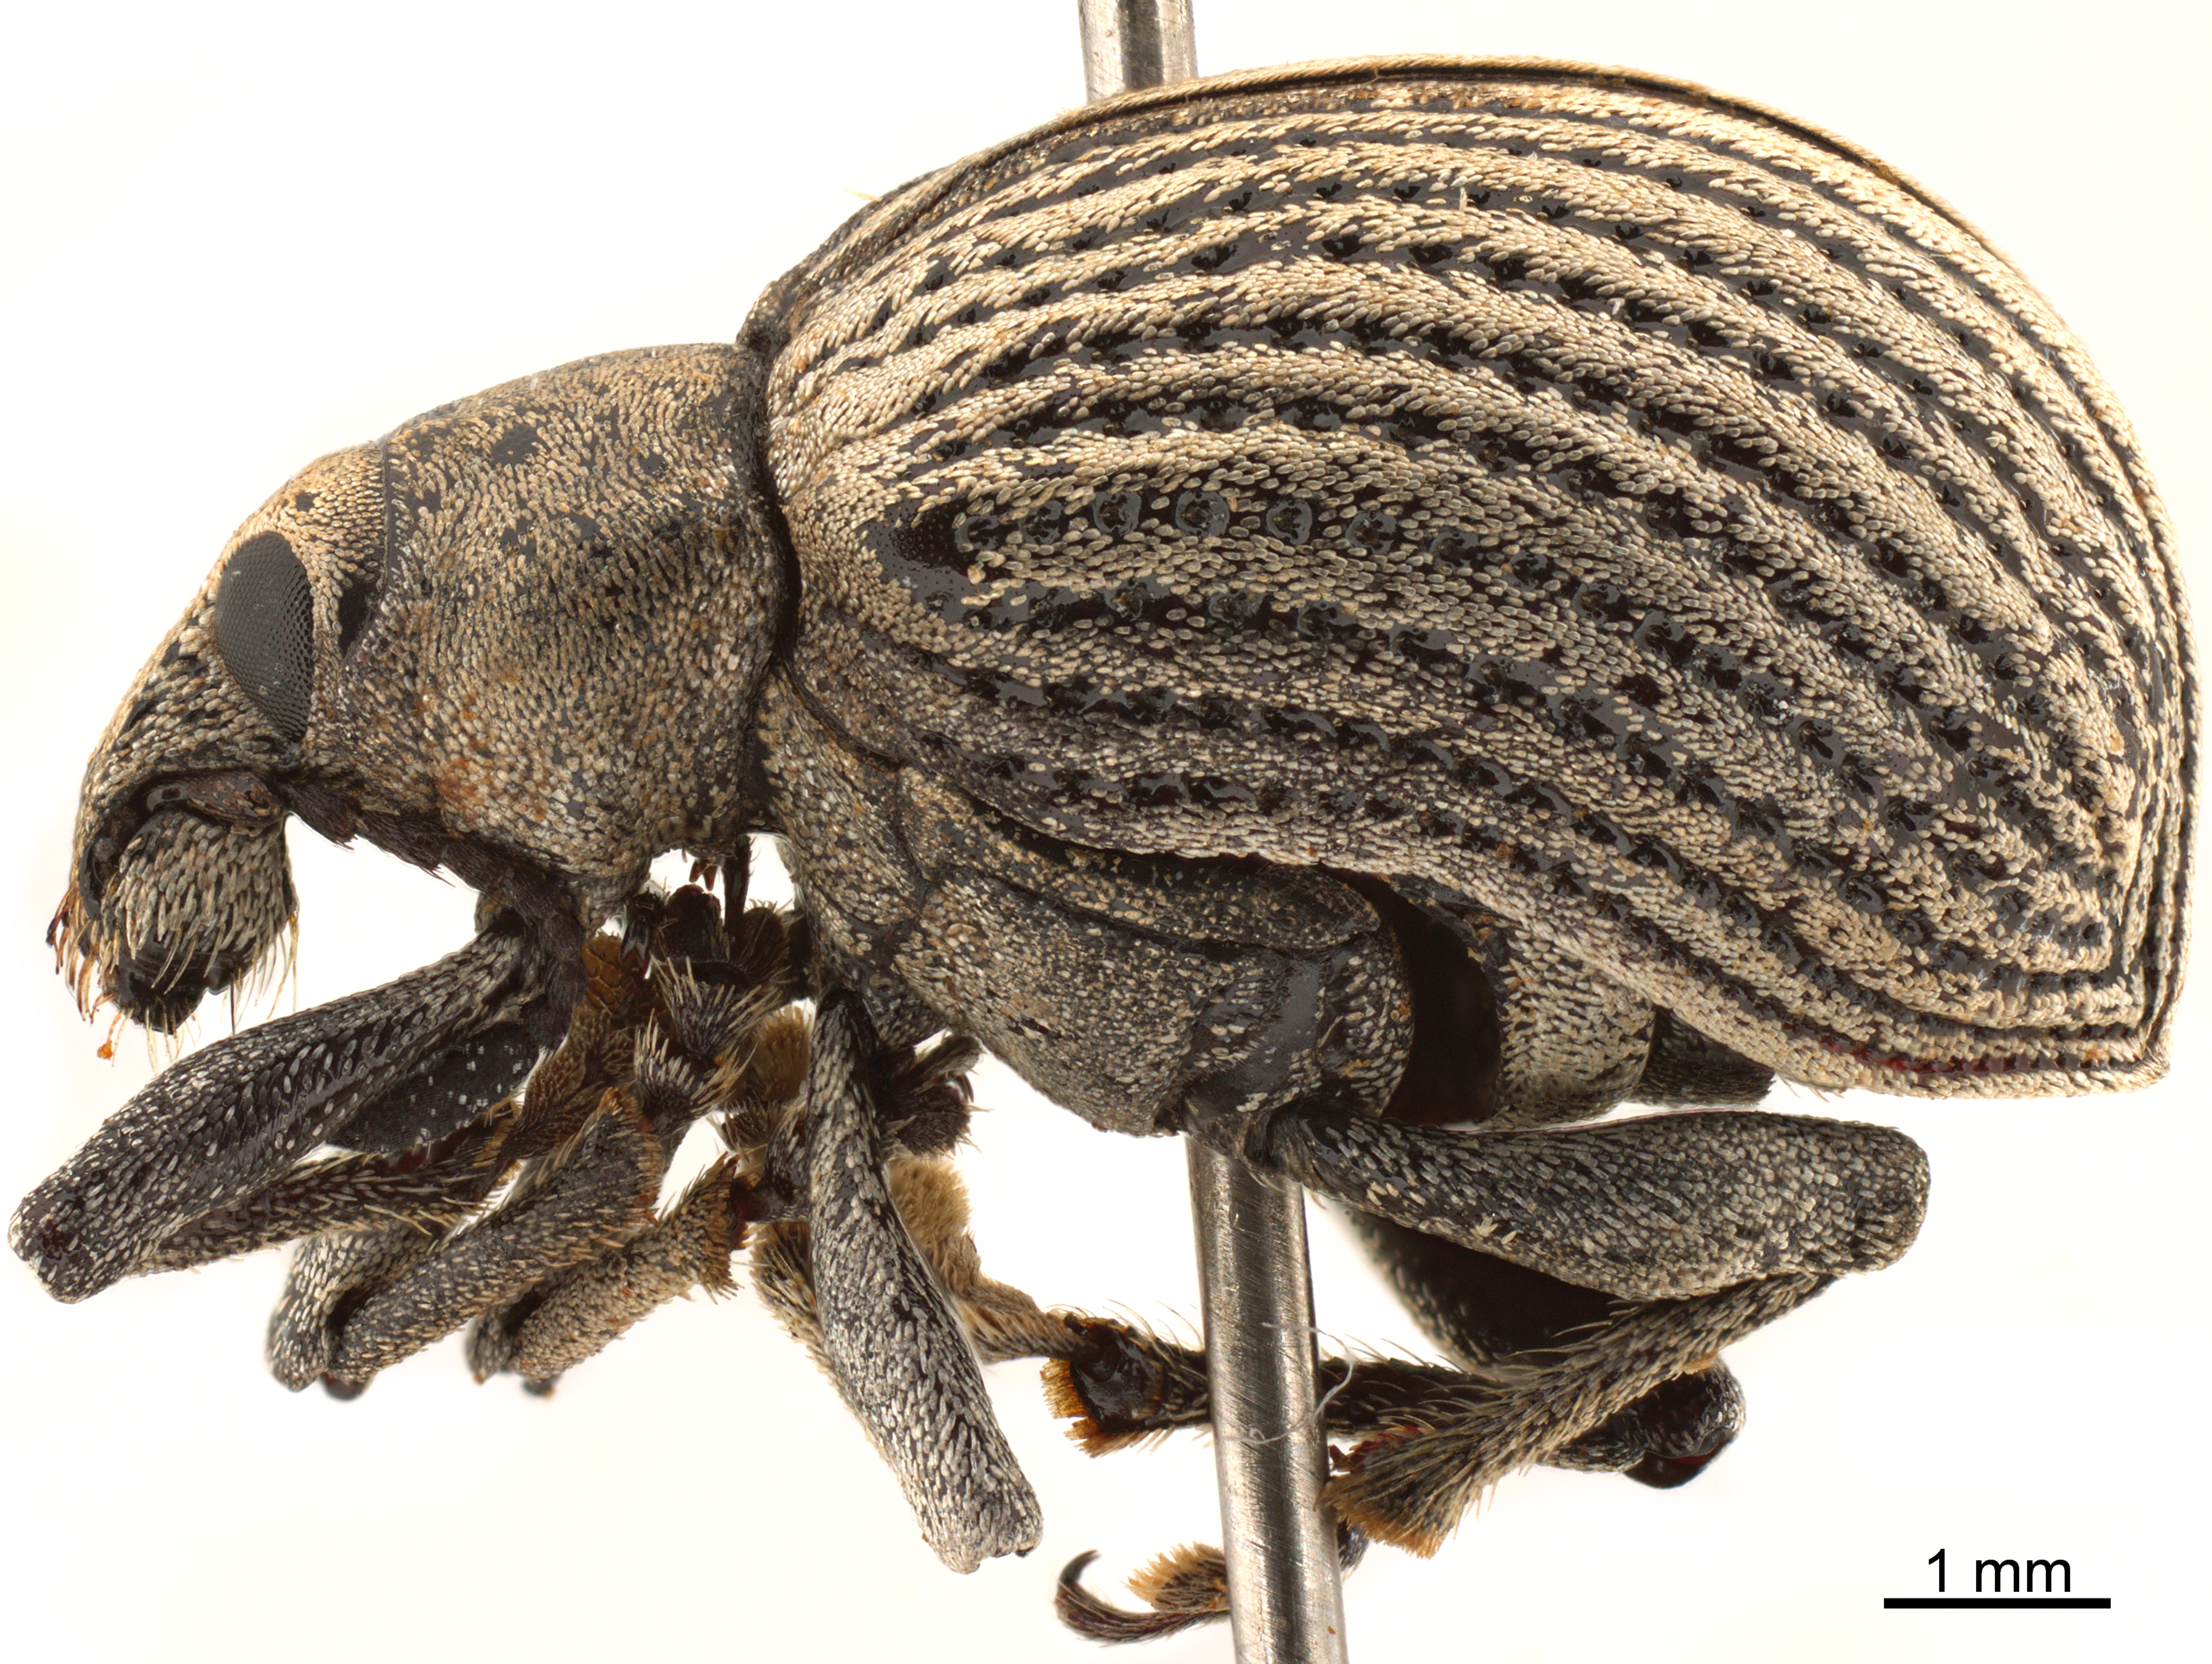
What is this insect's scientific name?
Cydianerus argenteus
